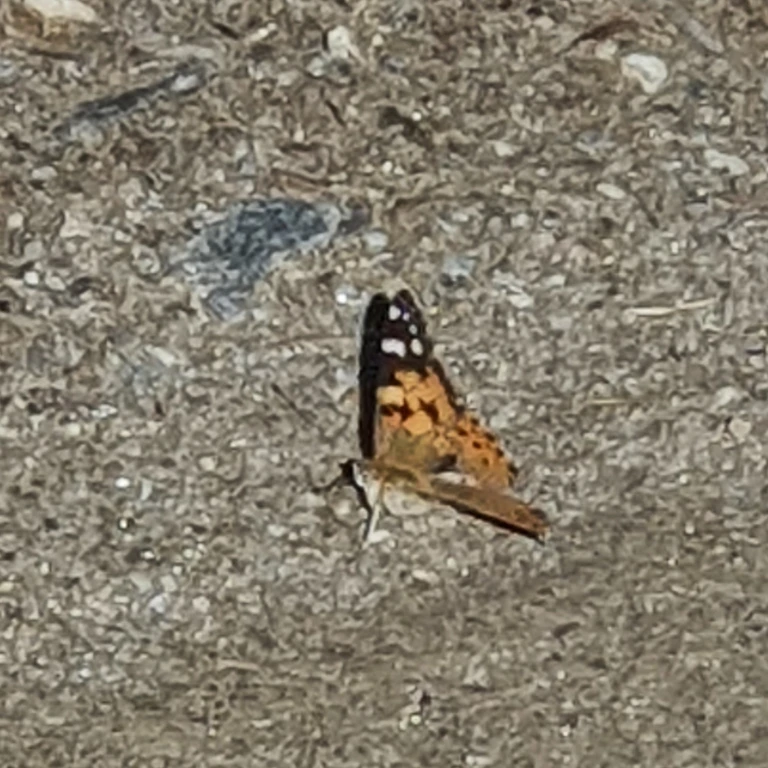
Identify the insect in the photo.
Vanessa cardui
